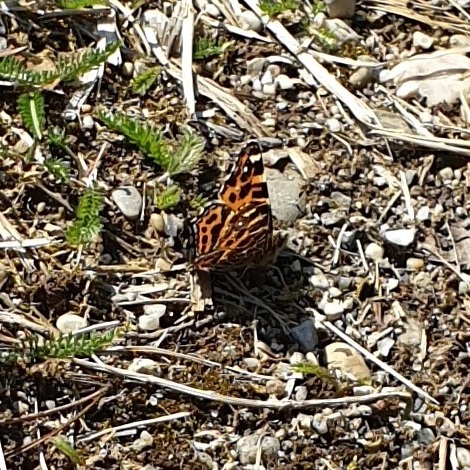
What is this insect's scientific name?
Araschnia levana
